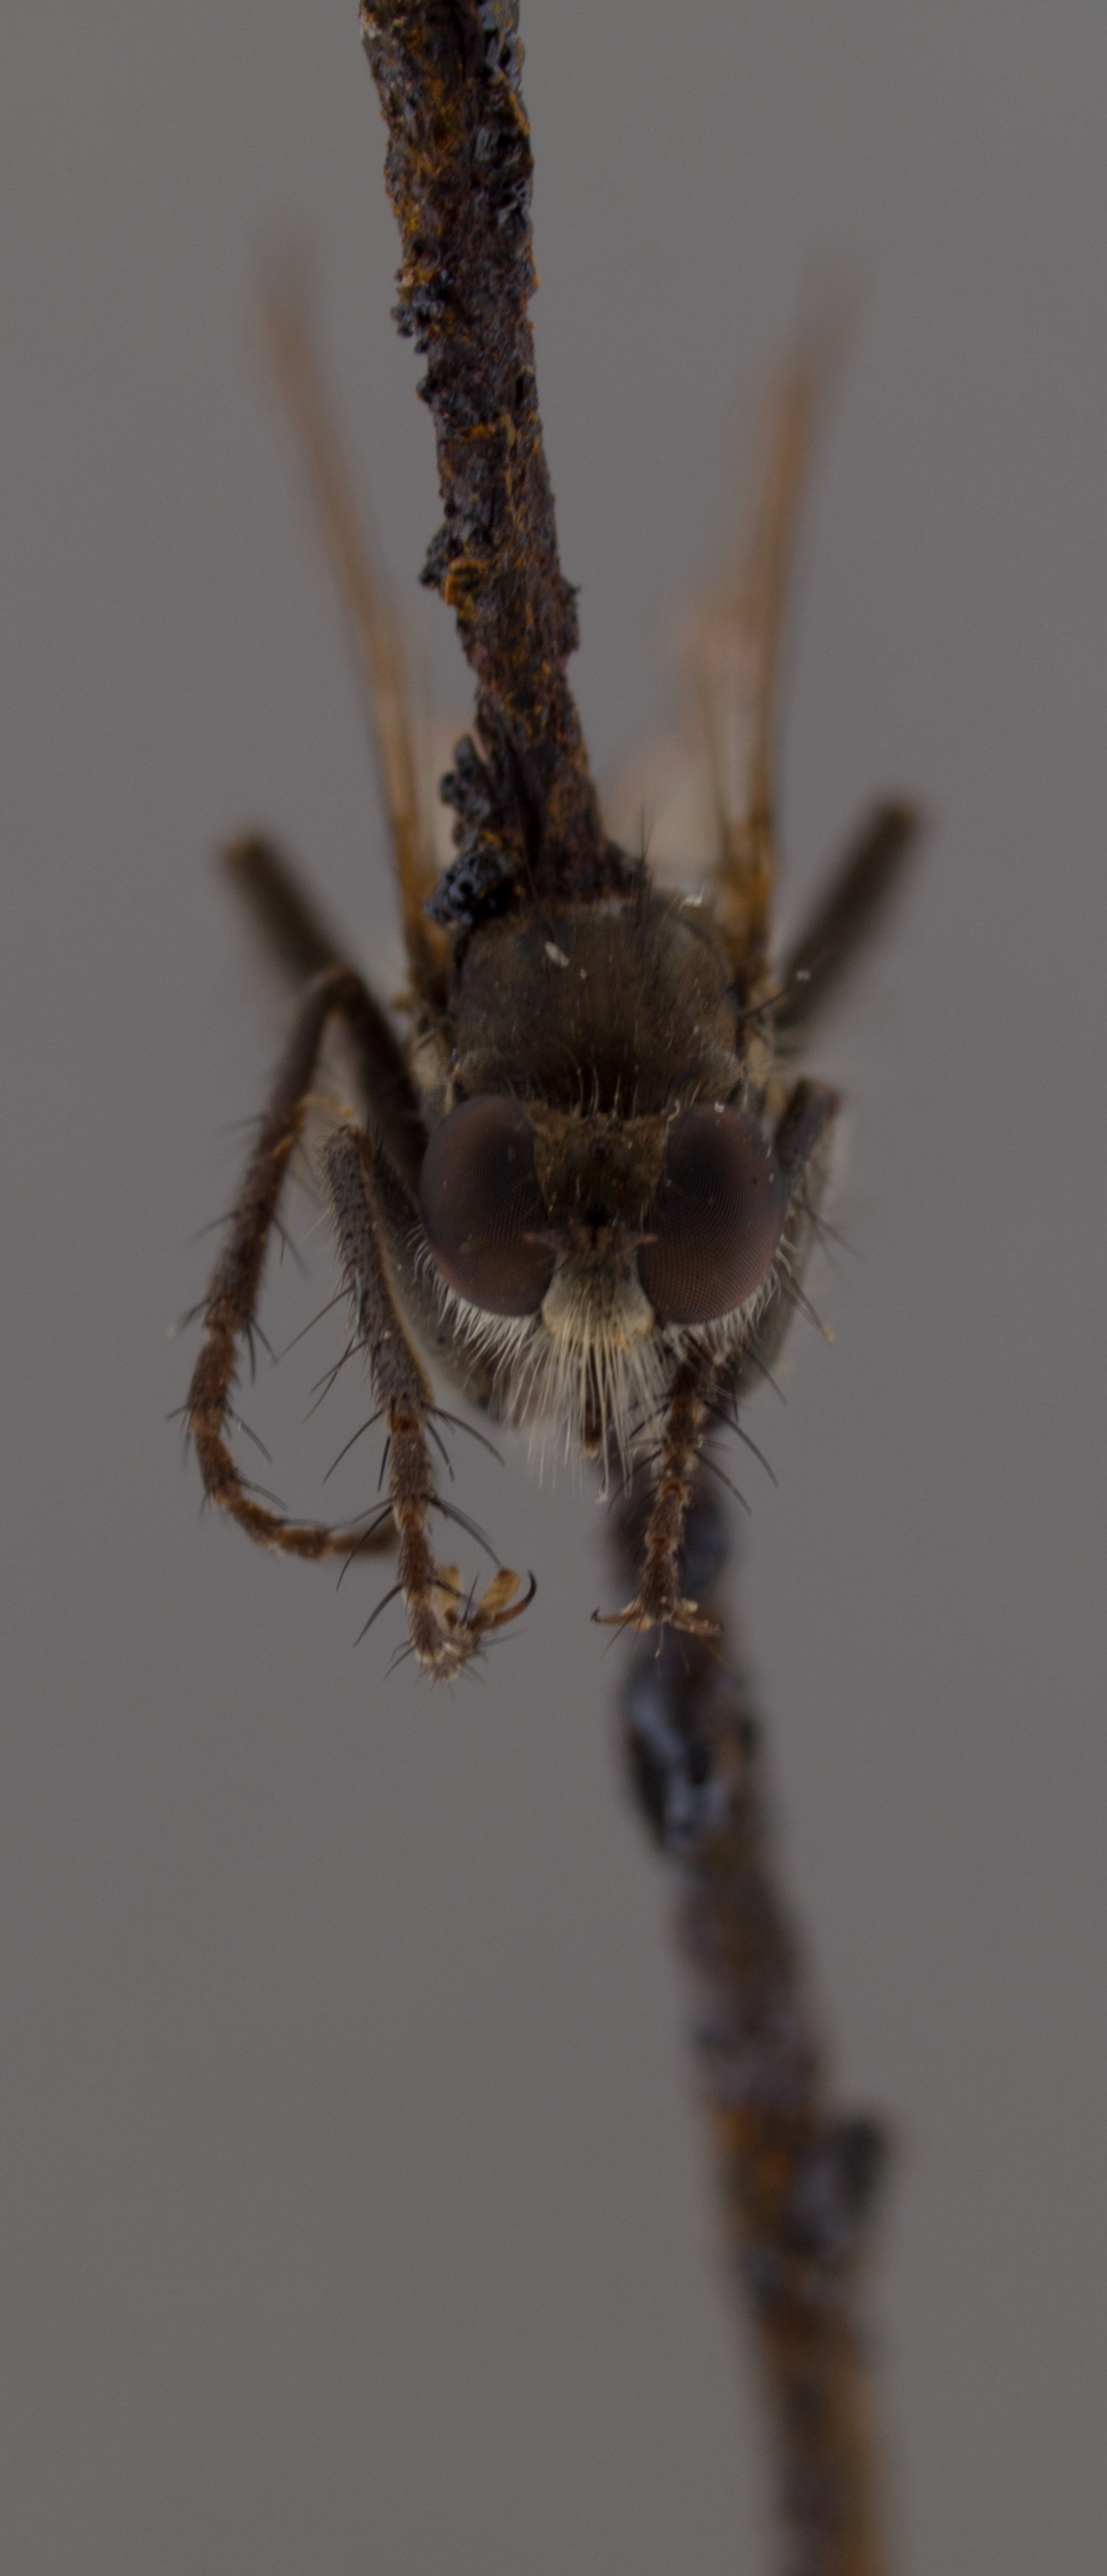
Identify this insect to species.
Lasiopogon oklahomensis
